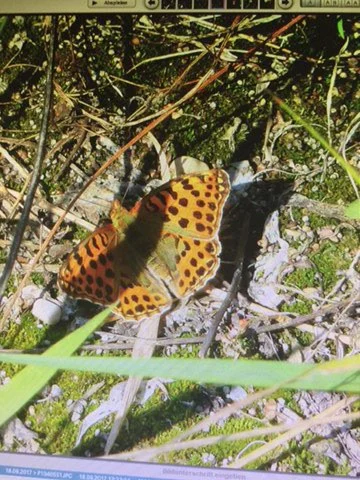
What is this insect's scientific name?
Issoria lathonia
